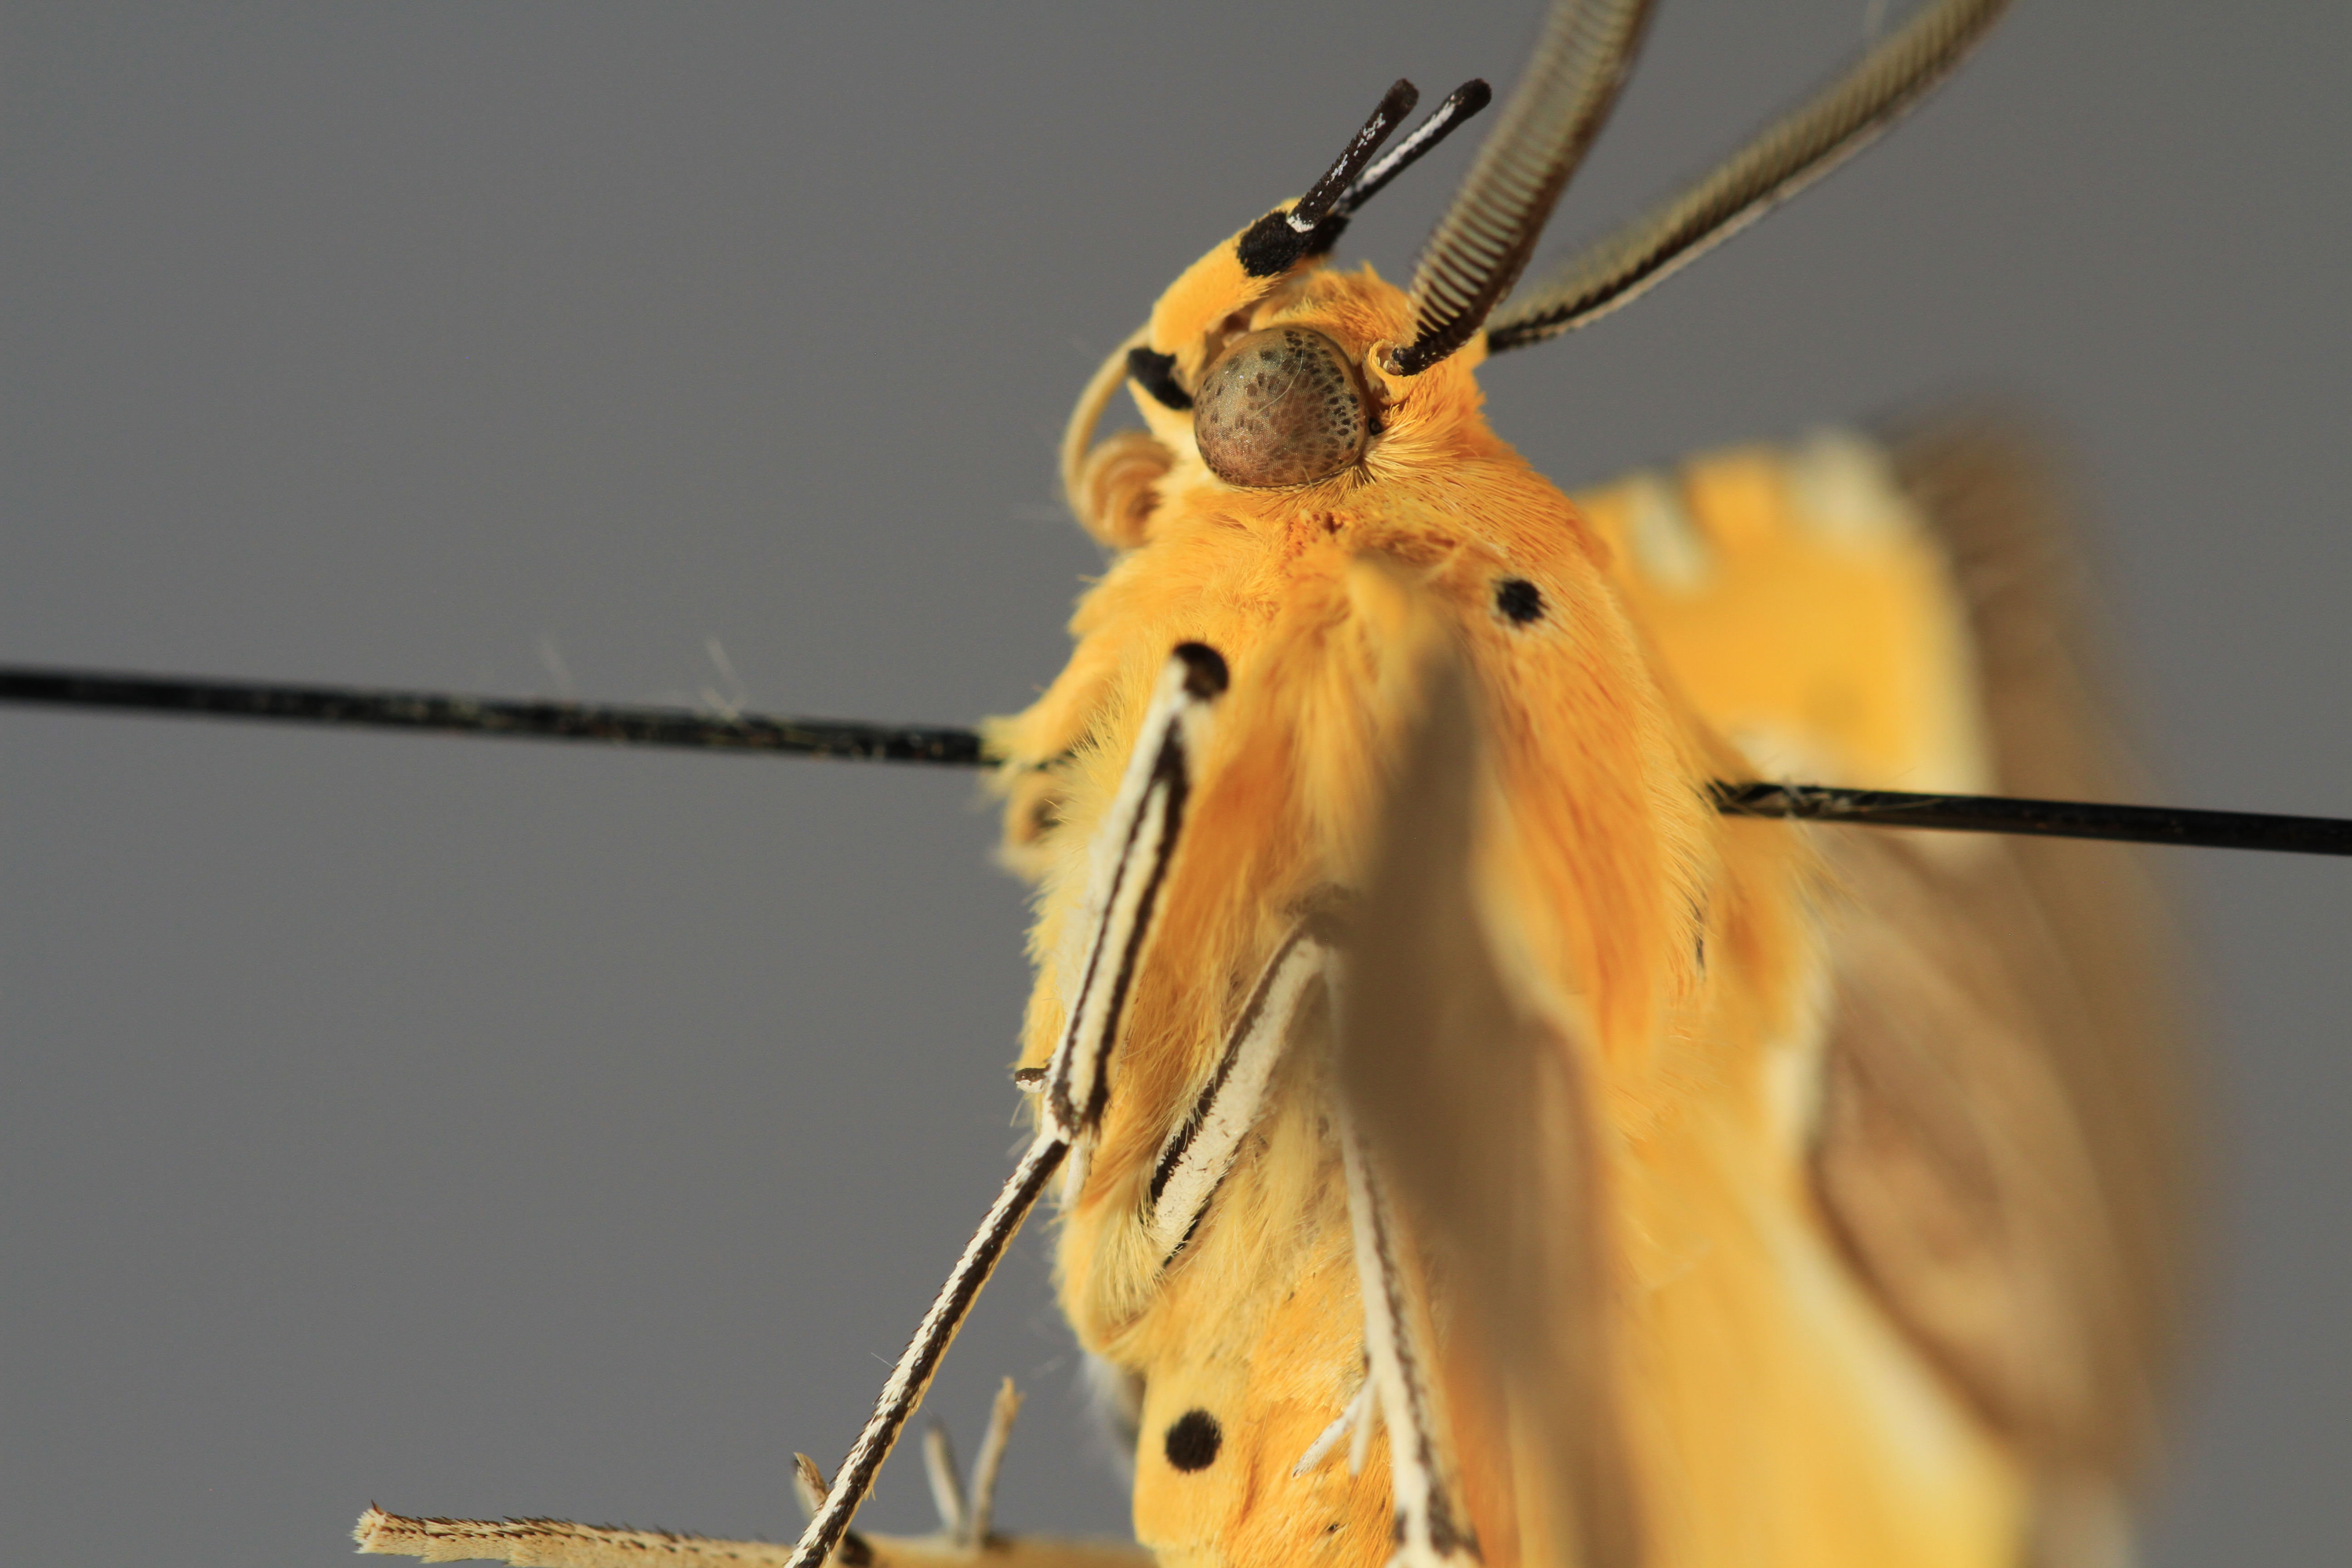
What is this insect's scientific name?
Aganais speciosa
